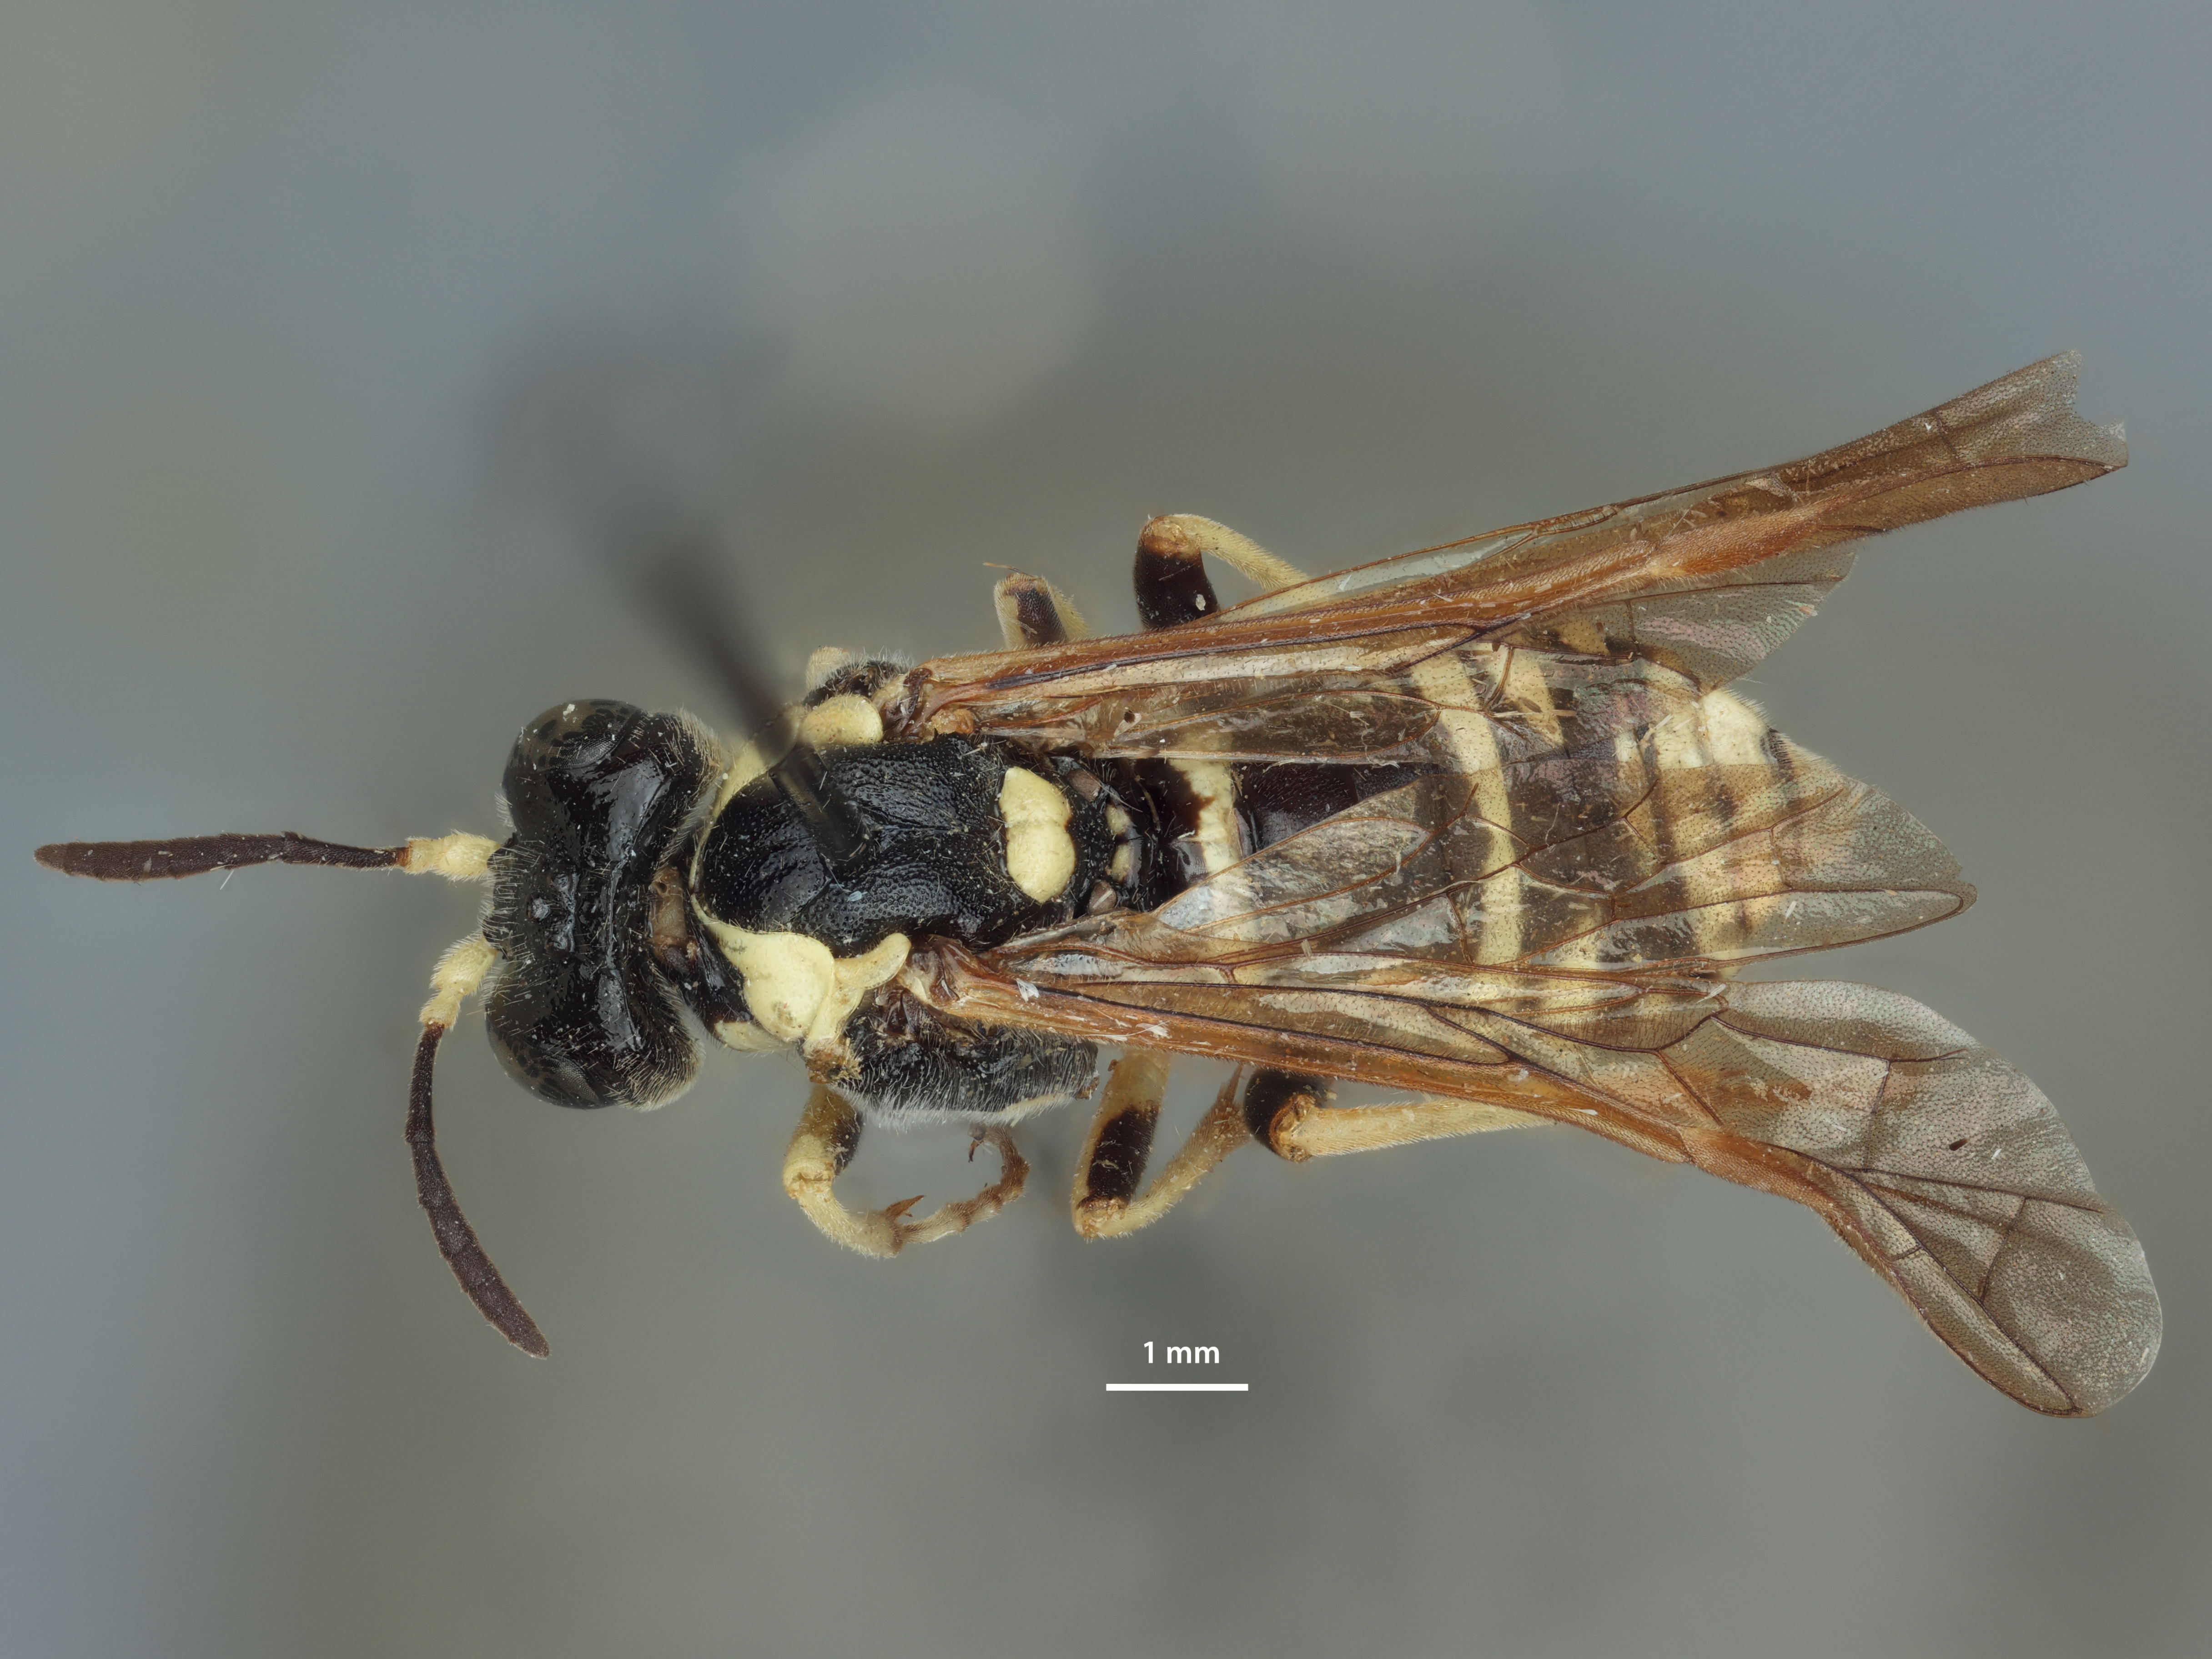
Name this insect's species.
Tenthredo erasa
